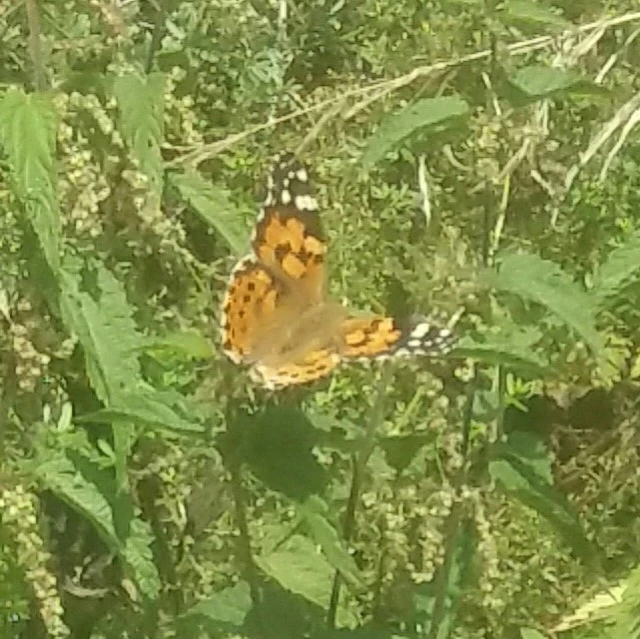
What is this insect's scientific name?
Vanessa cardui
